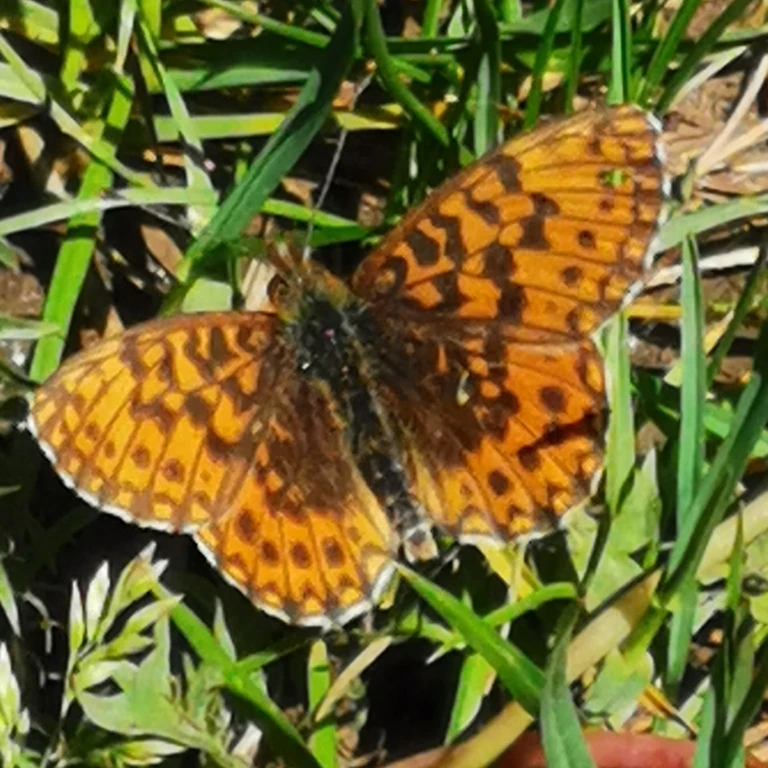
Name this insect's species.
Boloria dia
